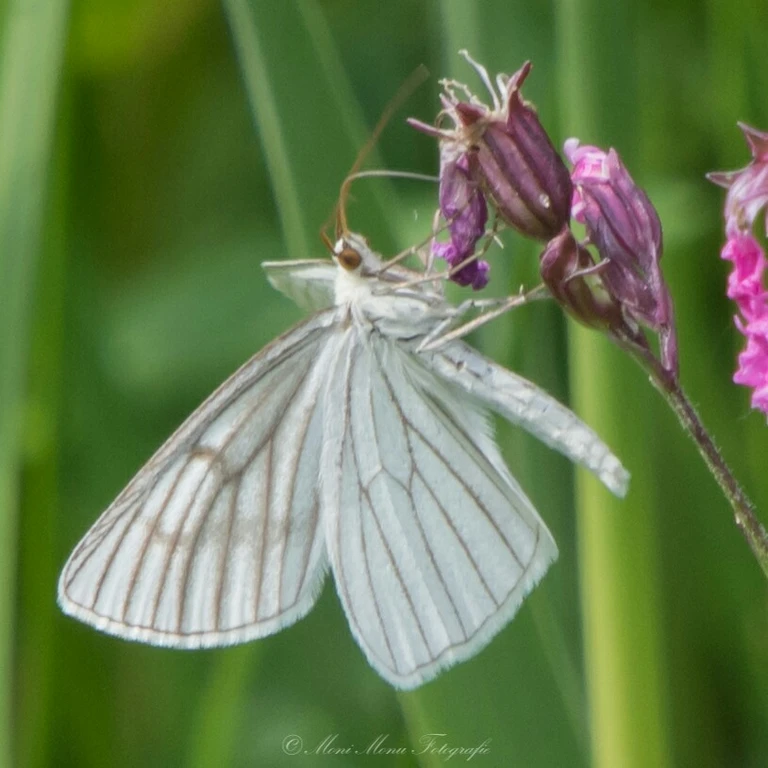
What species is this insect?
Siona lineata
